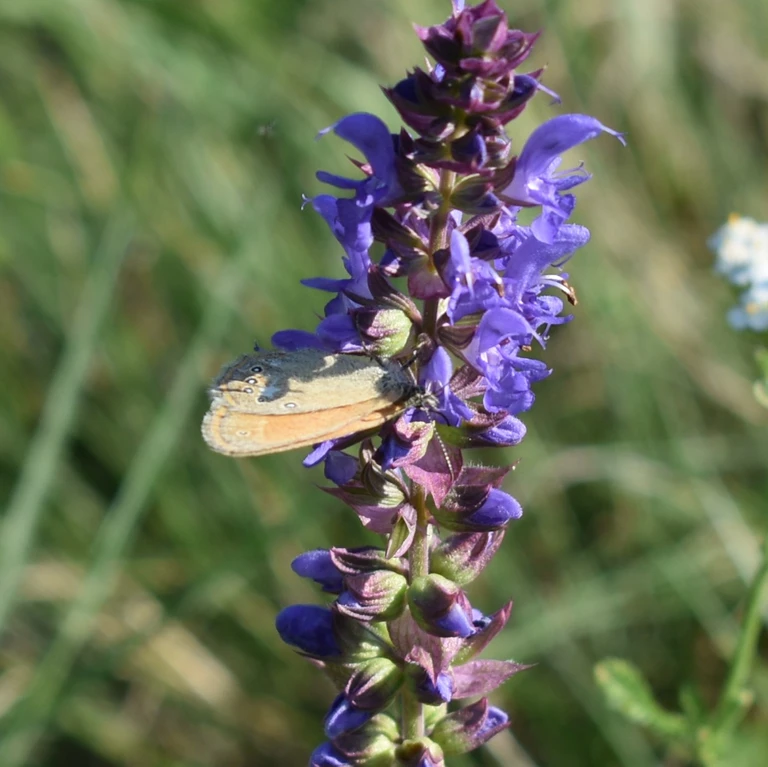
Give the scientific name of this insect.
Coenonympha glycerion (also Coenonympha iphis)
